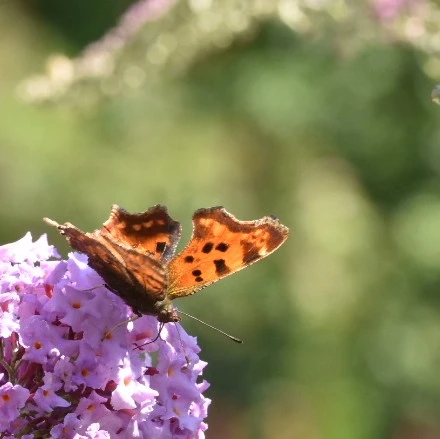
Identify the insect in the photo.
Polygonia c-album
